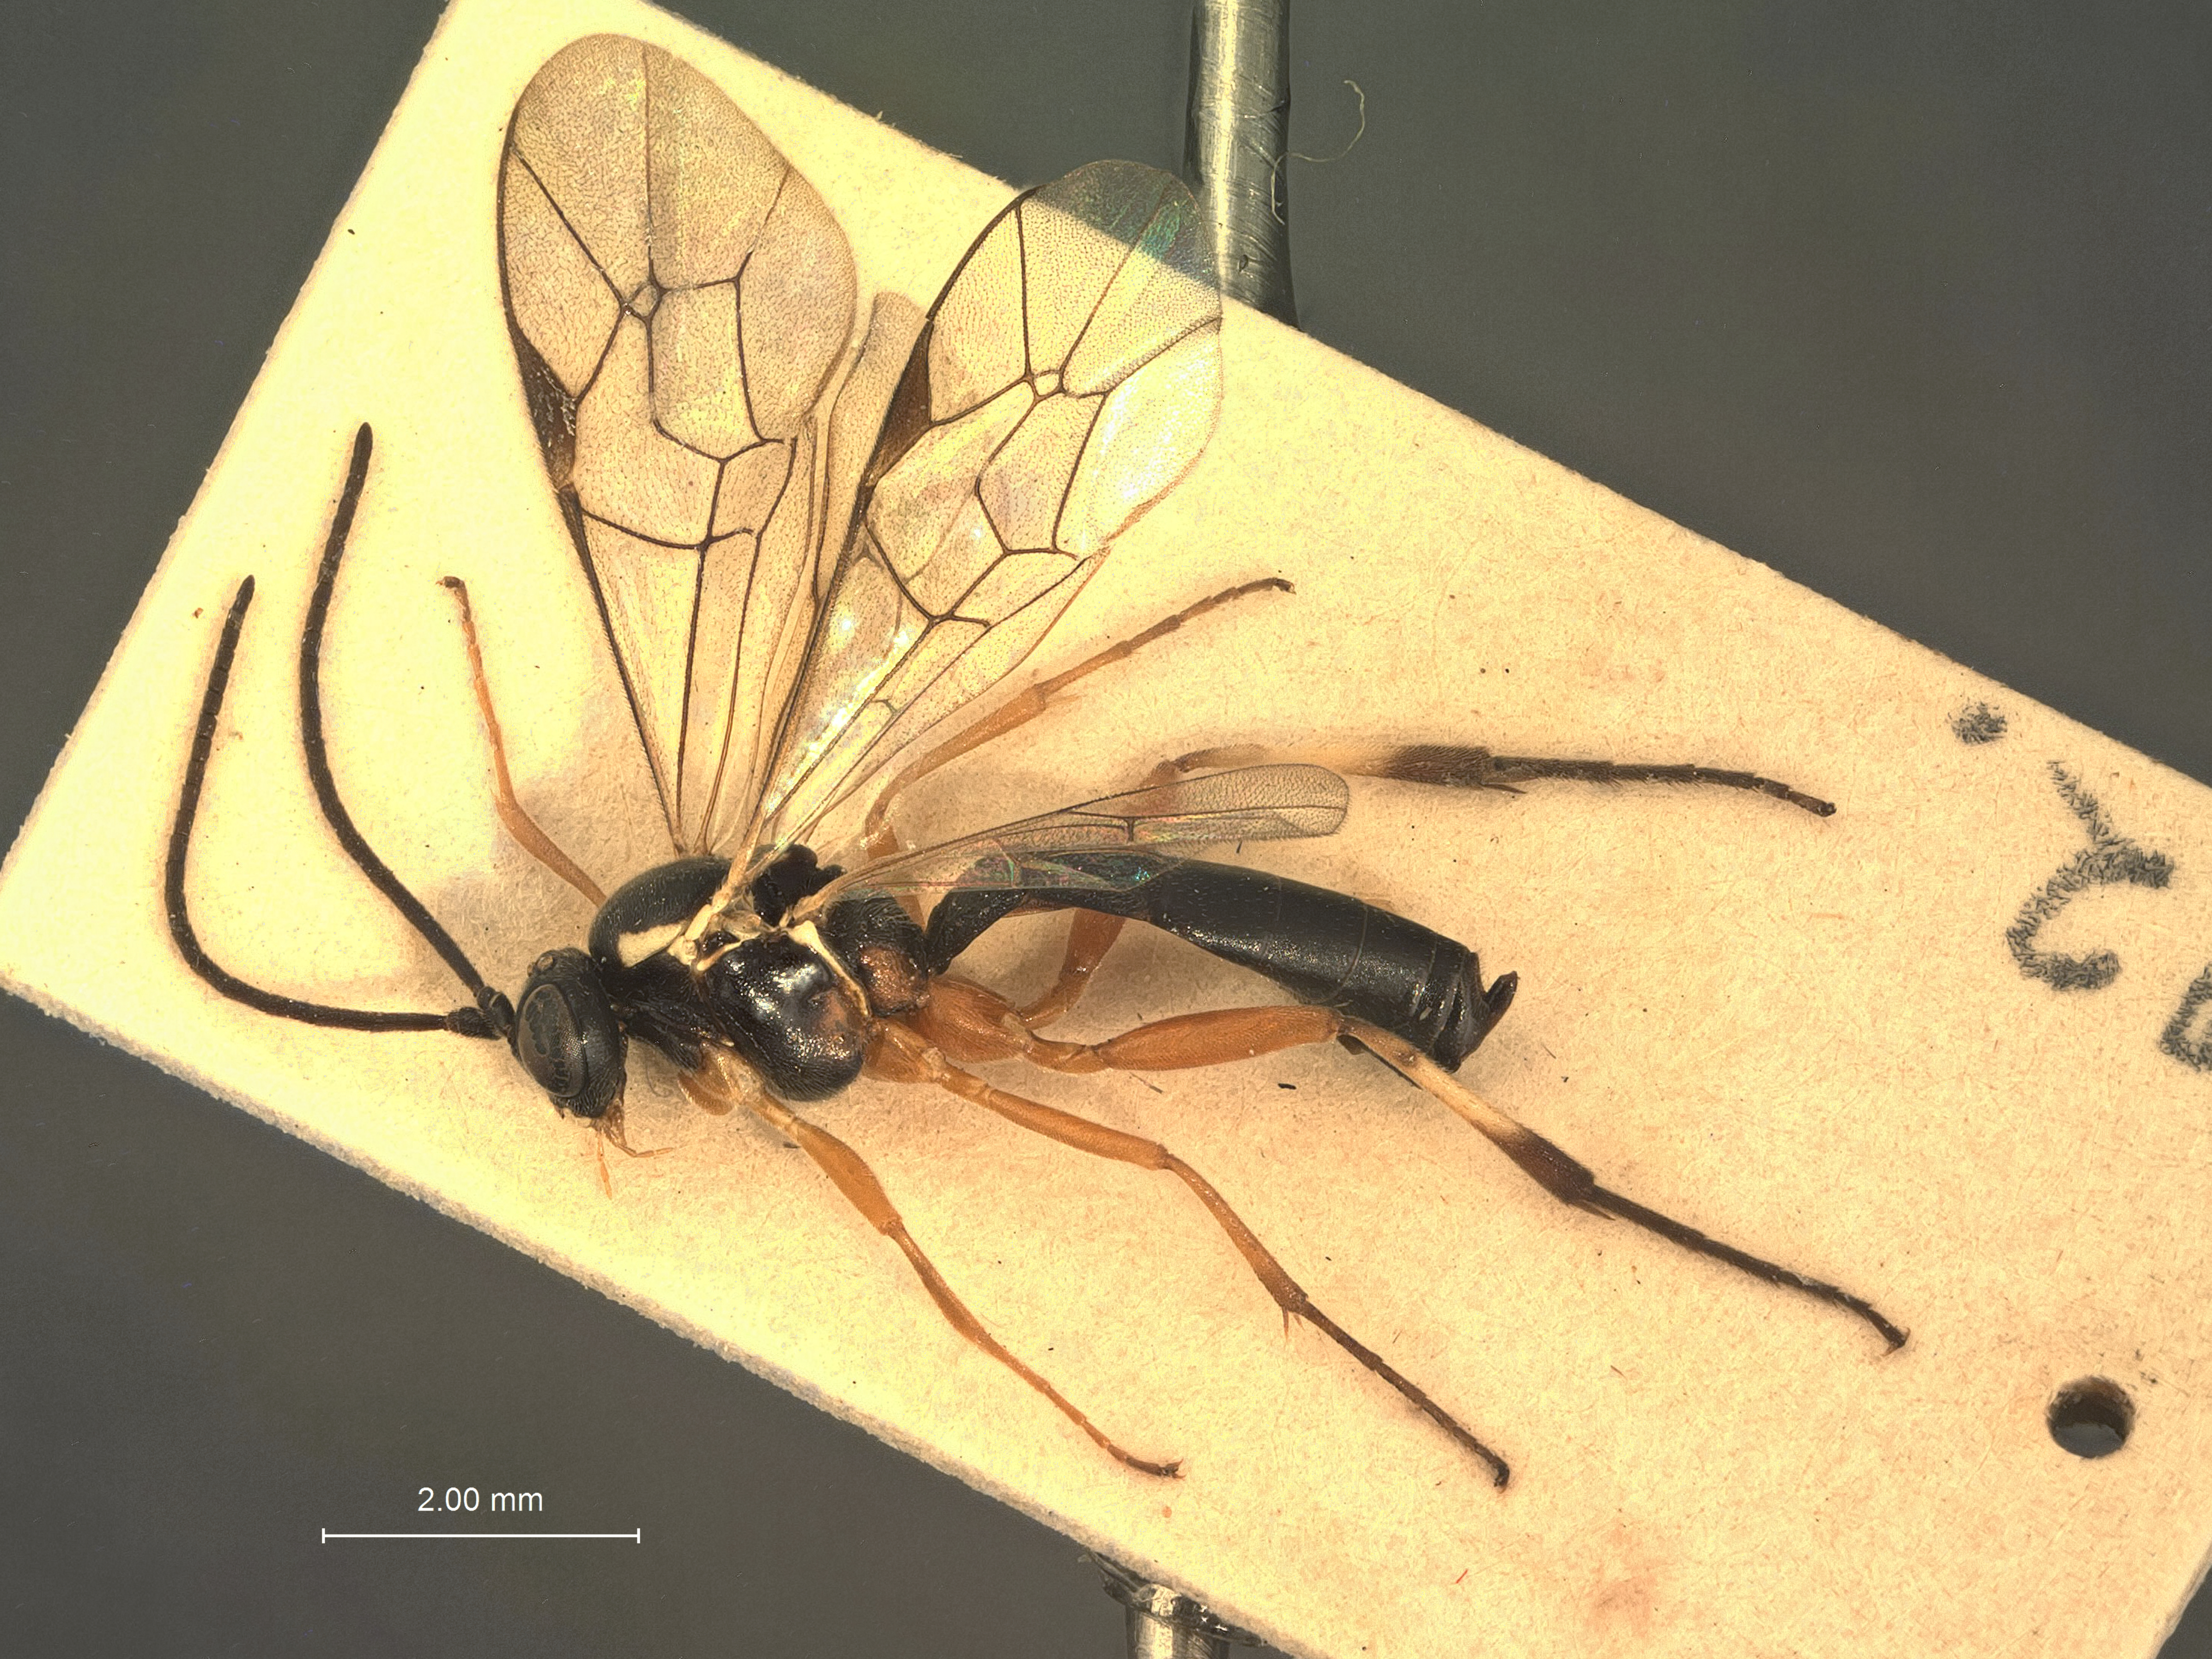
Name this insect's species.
Homocidus subopacus
